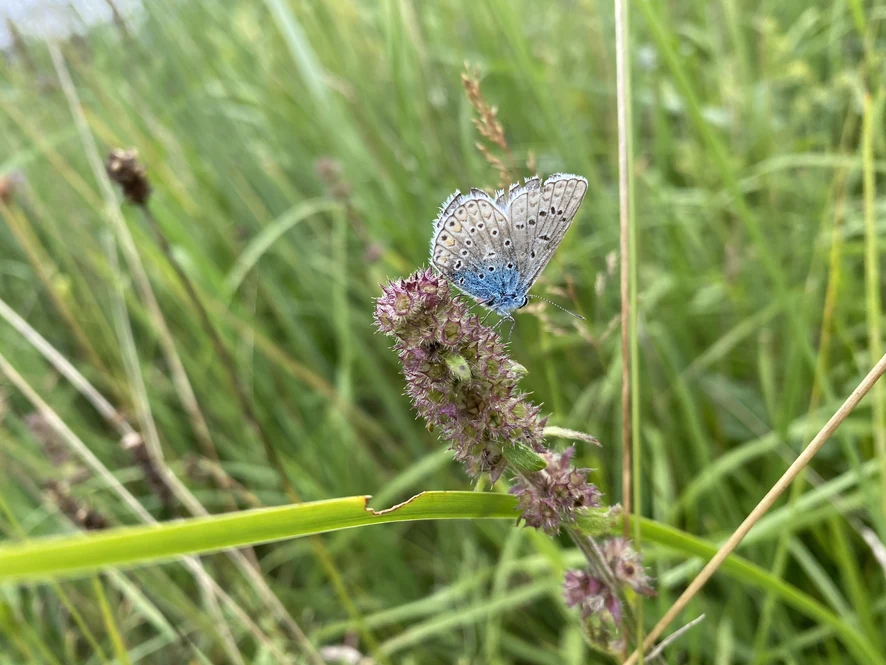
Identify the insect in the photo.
Polyommatus icarus
